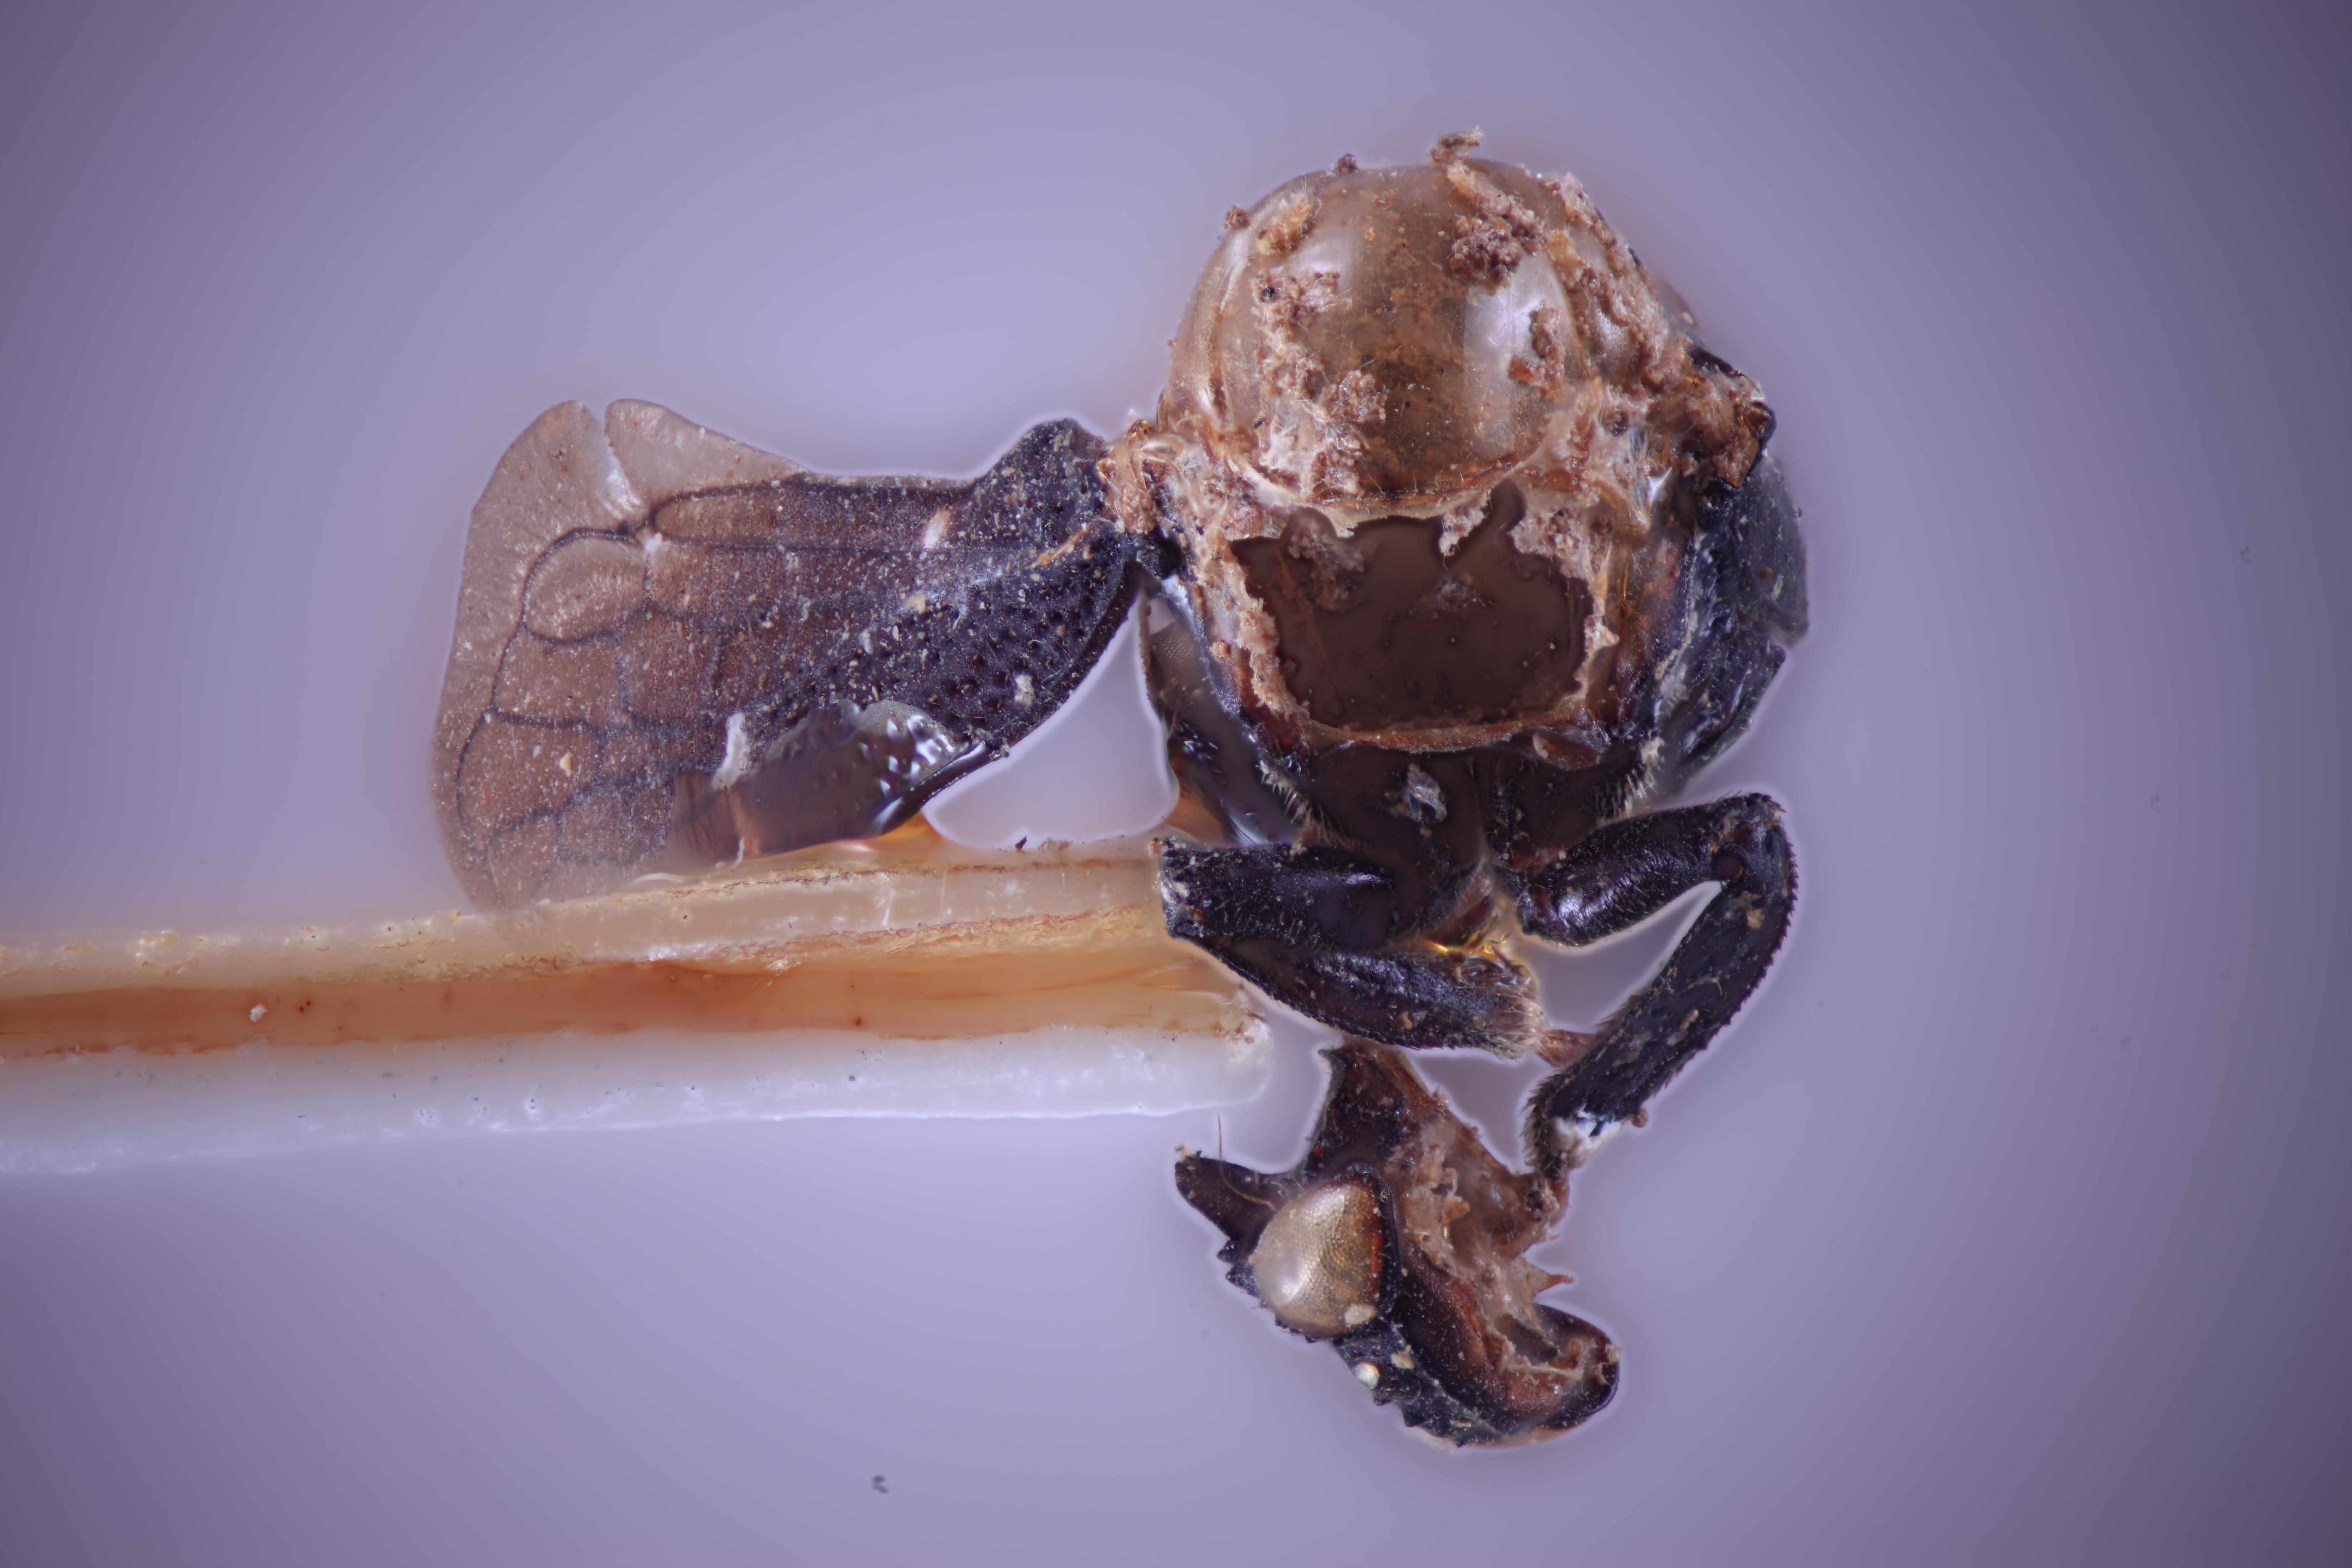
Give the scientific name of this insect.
Notocera alata
